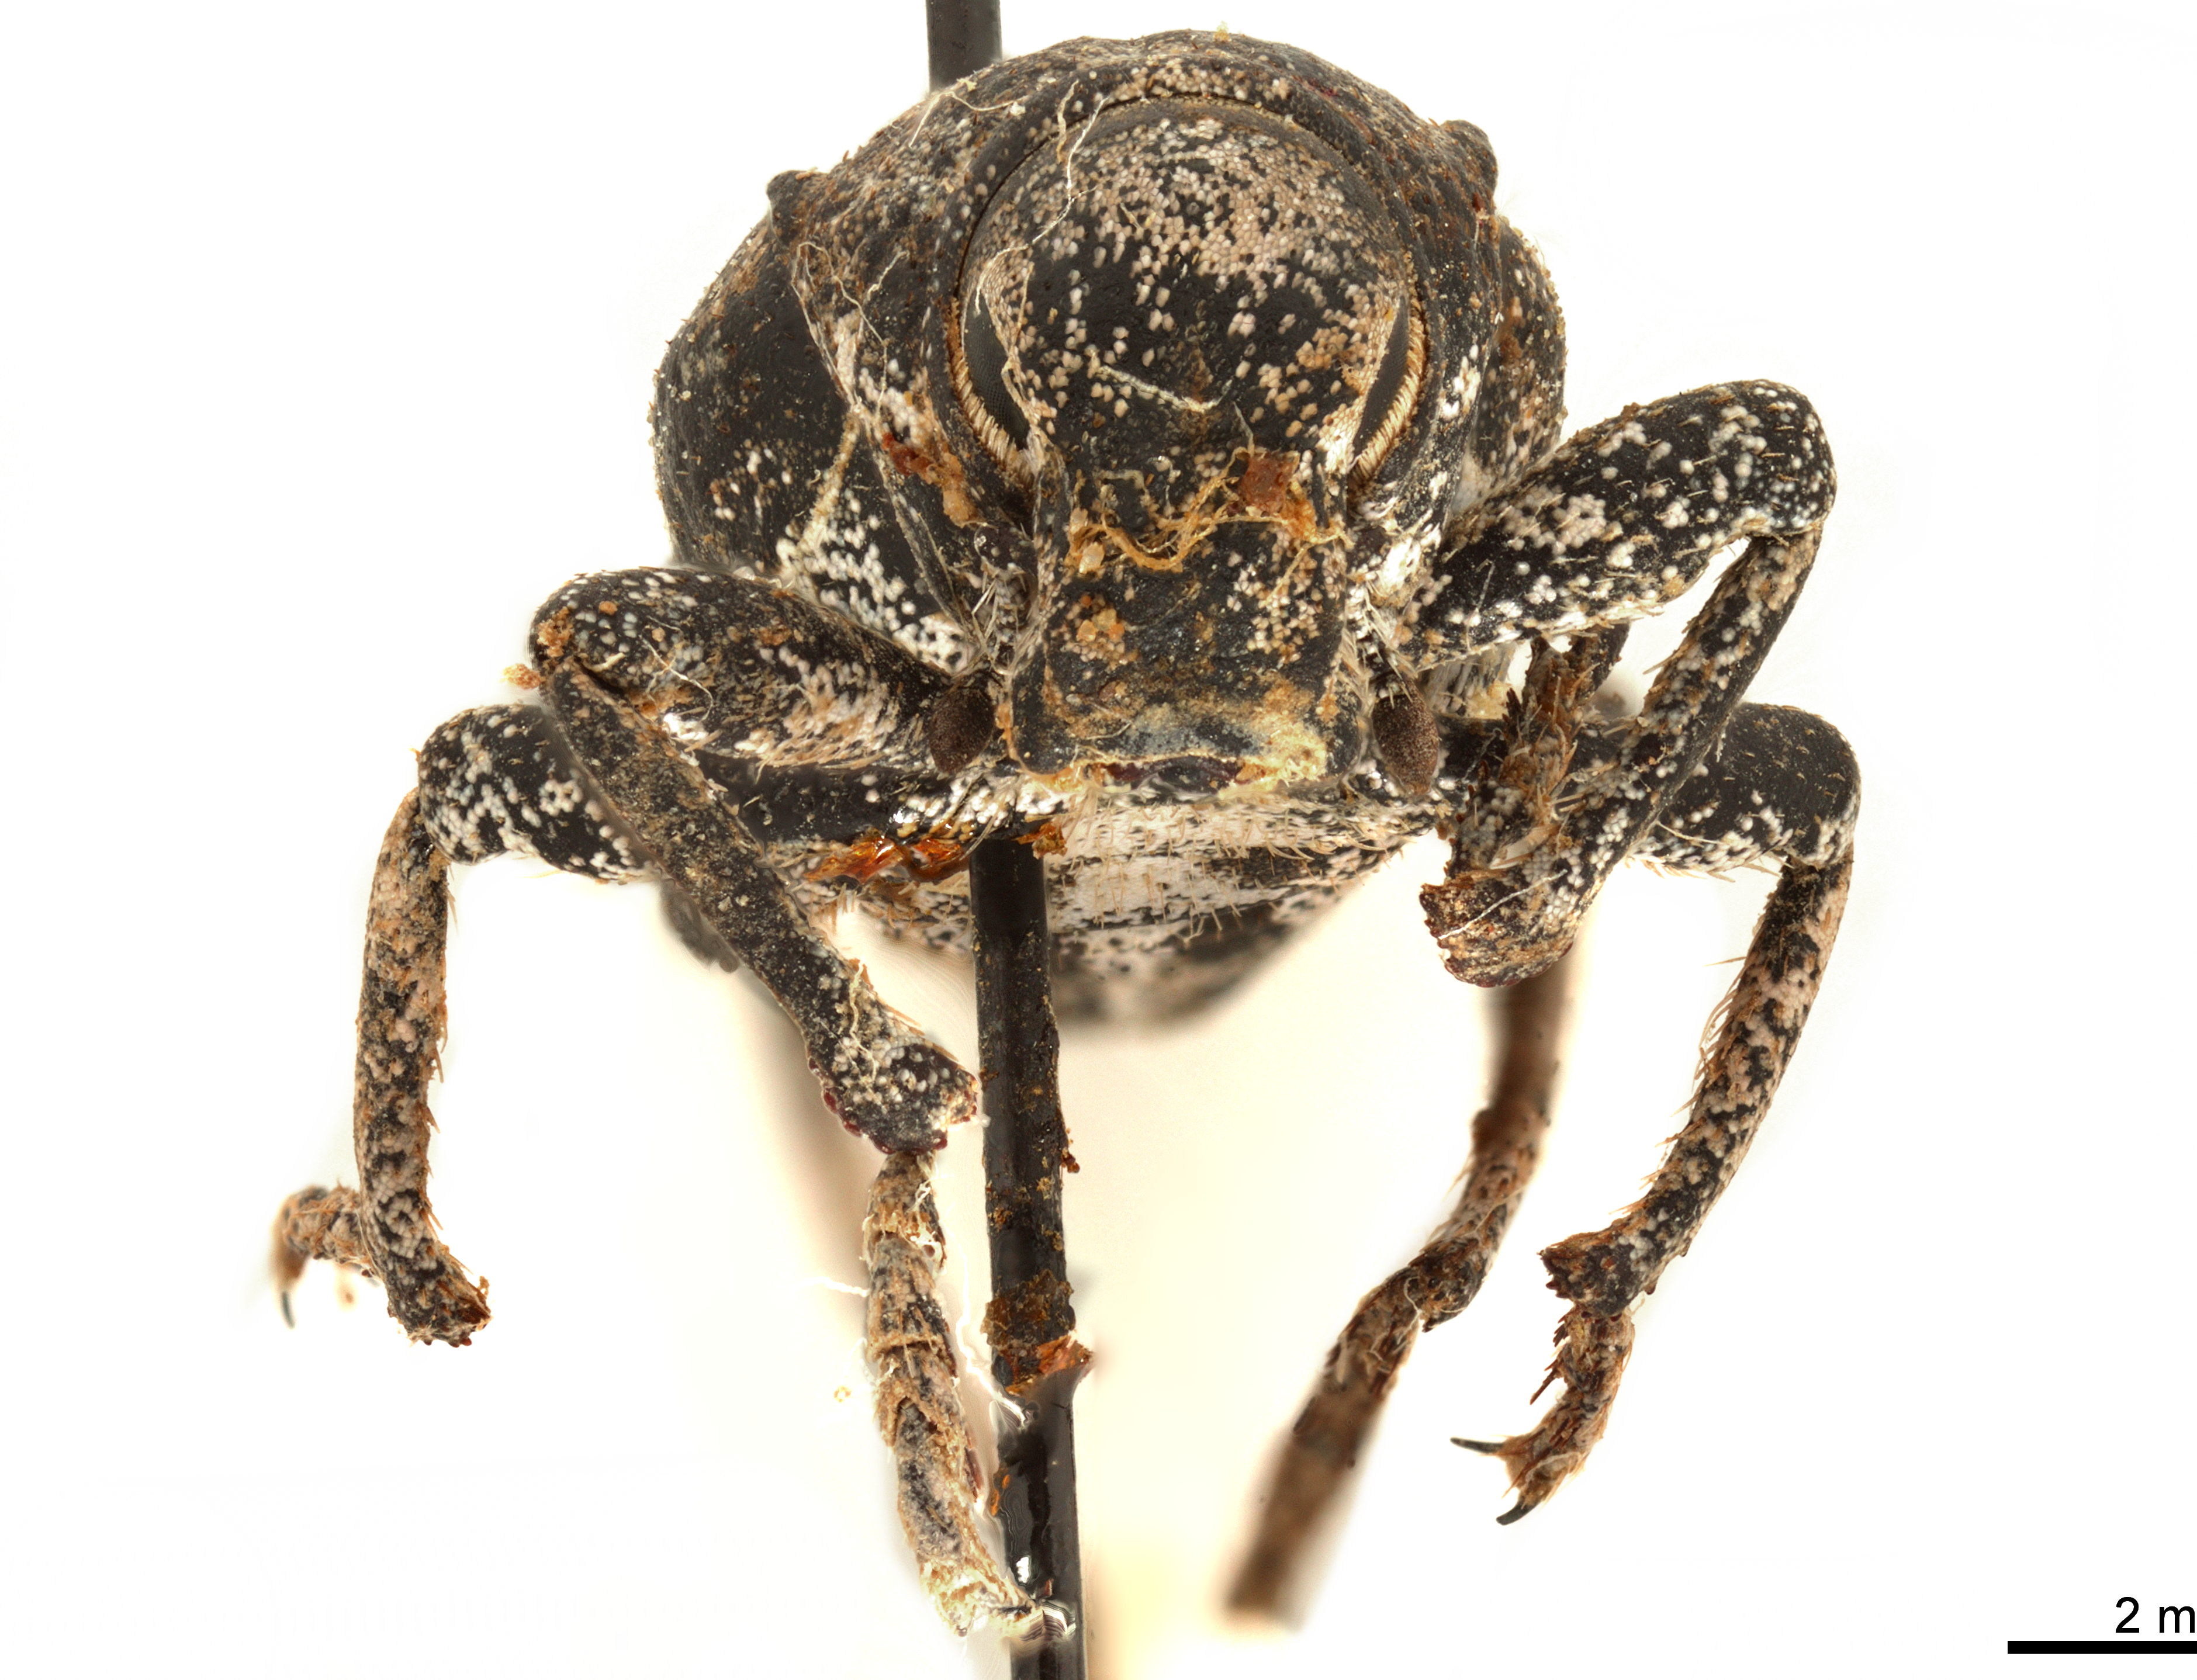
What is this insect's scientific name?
Deracanthus jacobsoni
